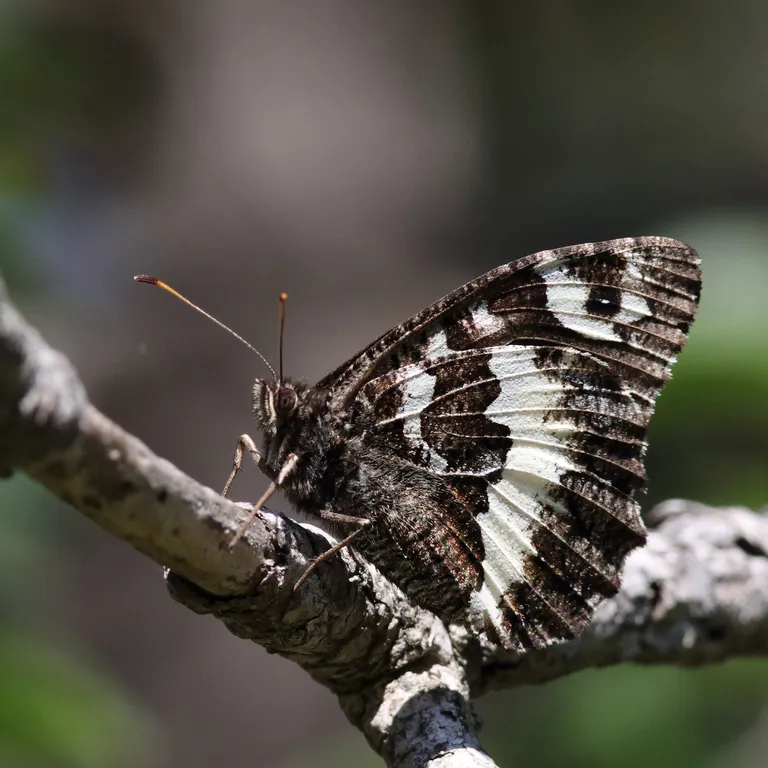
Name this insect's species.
Brintesia circe
